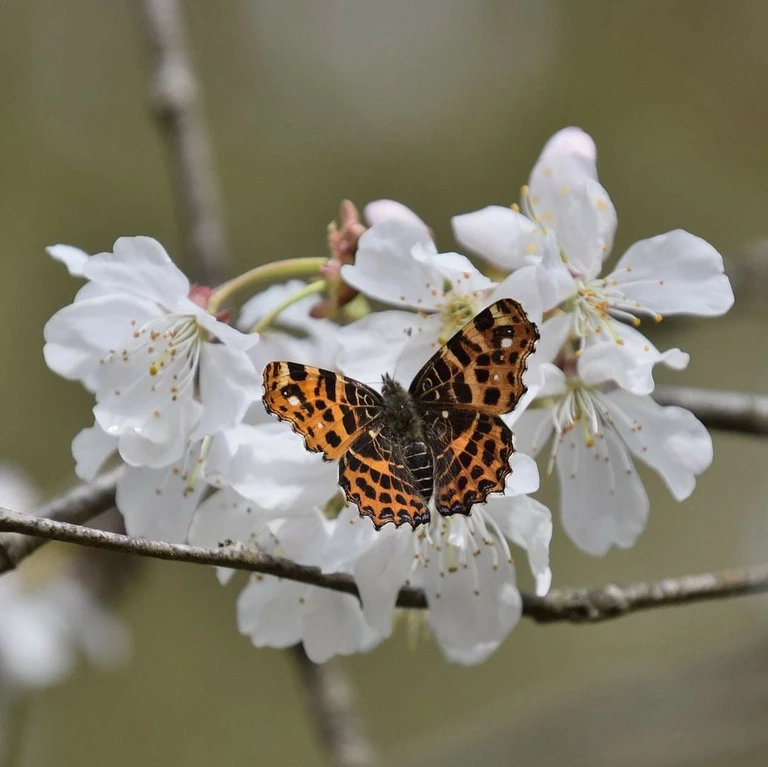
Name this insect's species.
Araschnia levana
